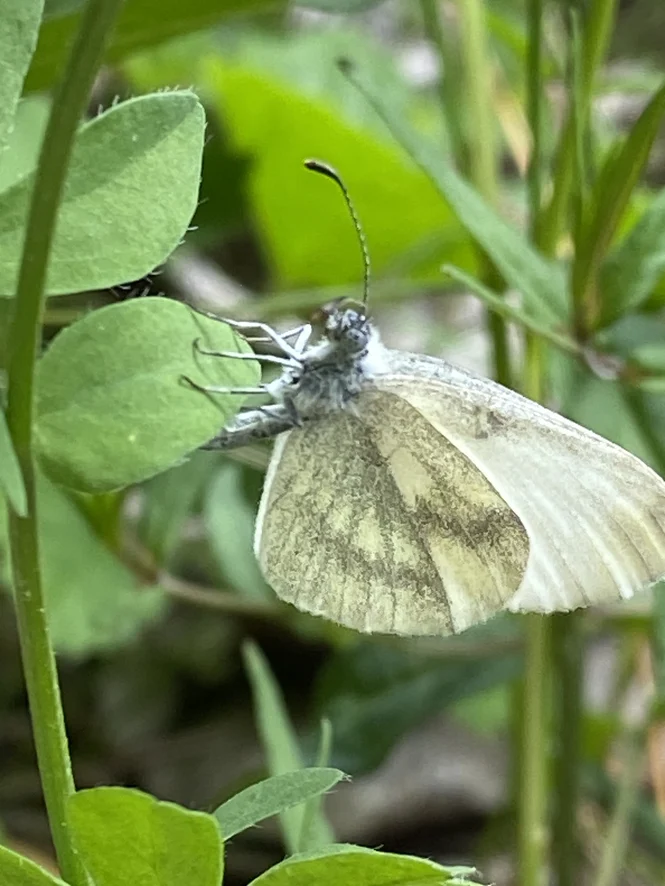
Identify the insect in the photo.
Leptidea sinapis/juvernica
